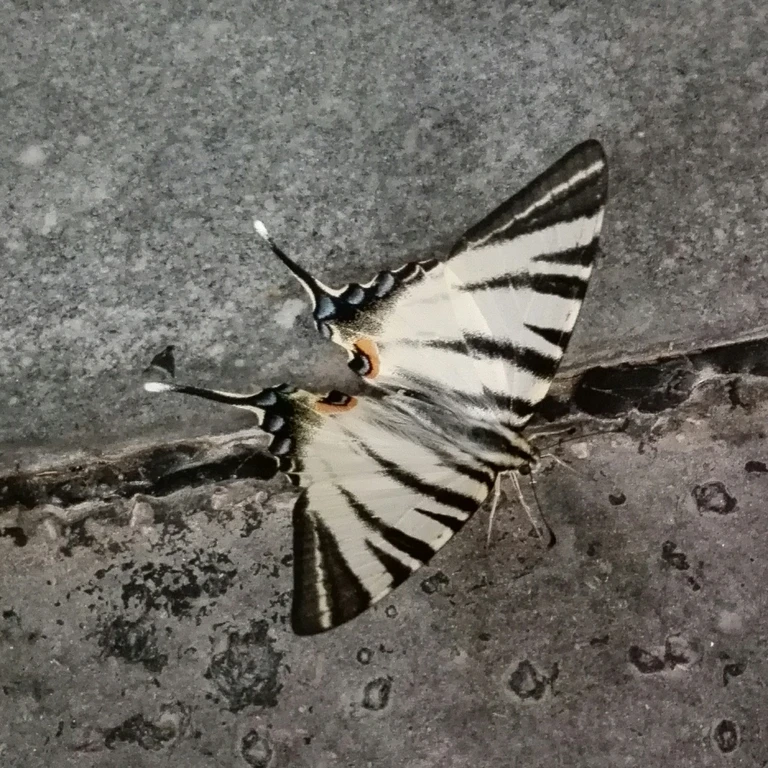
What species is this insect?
Iphiclides podalirius
